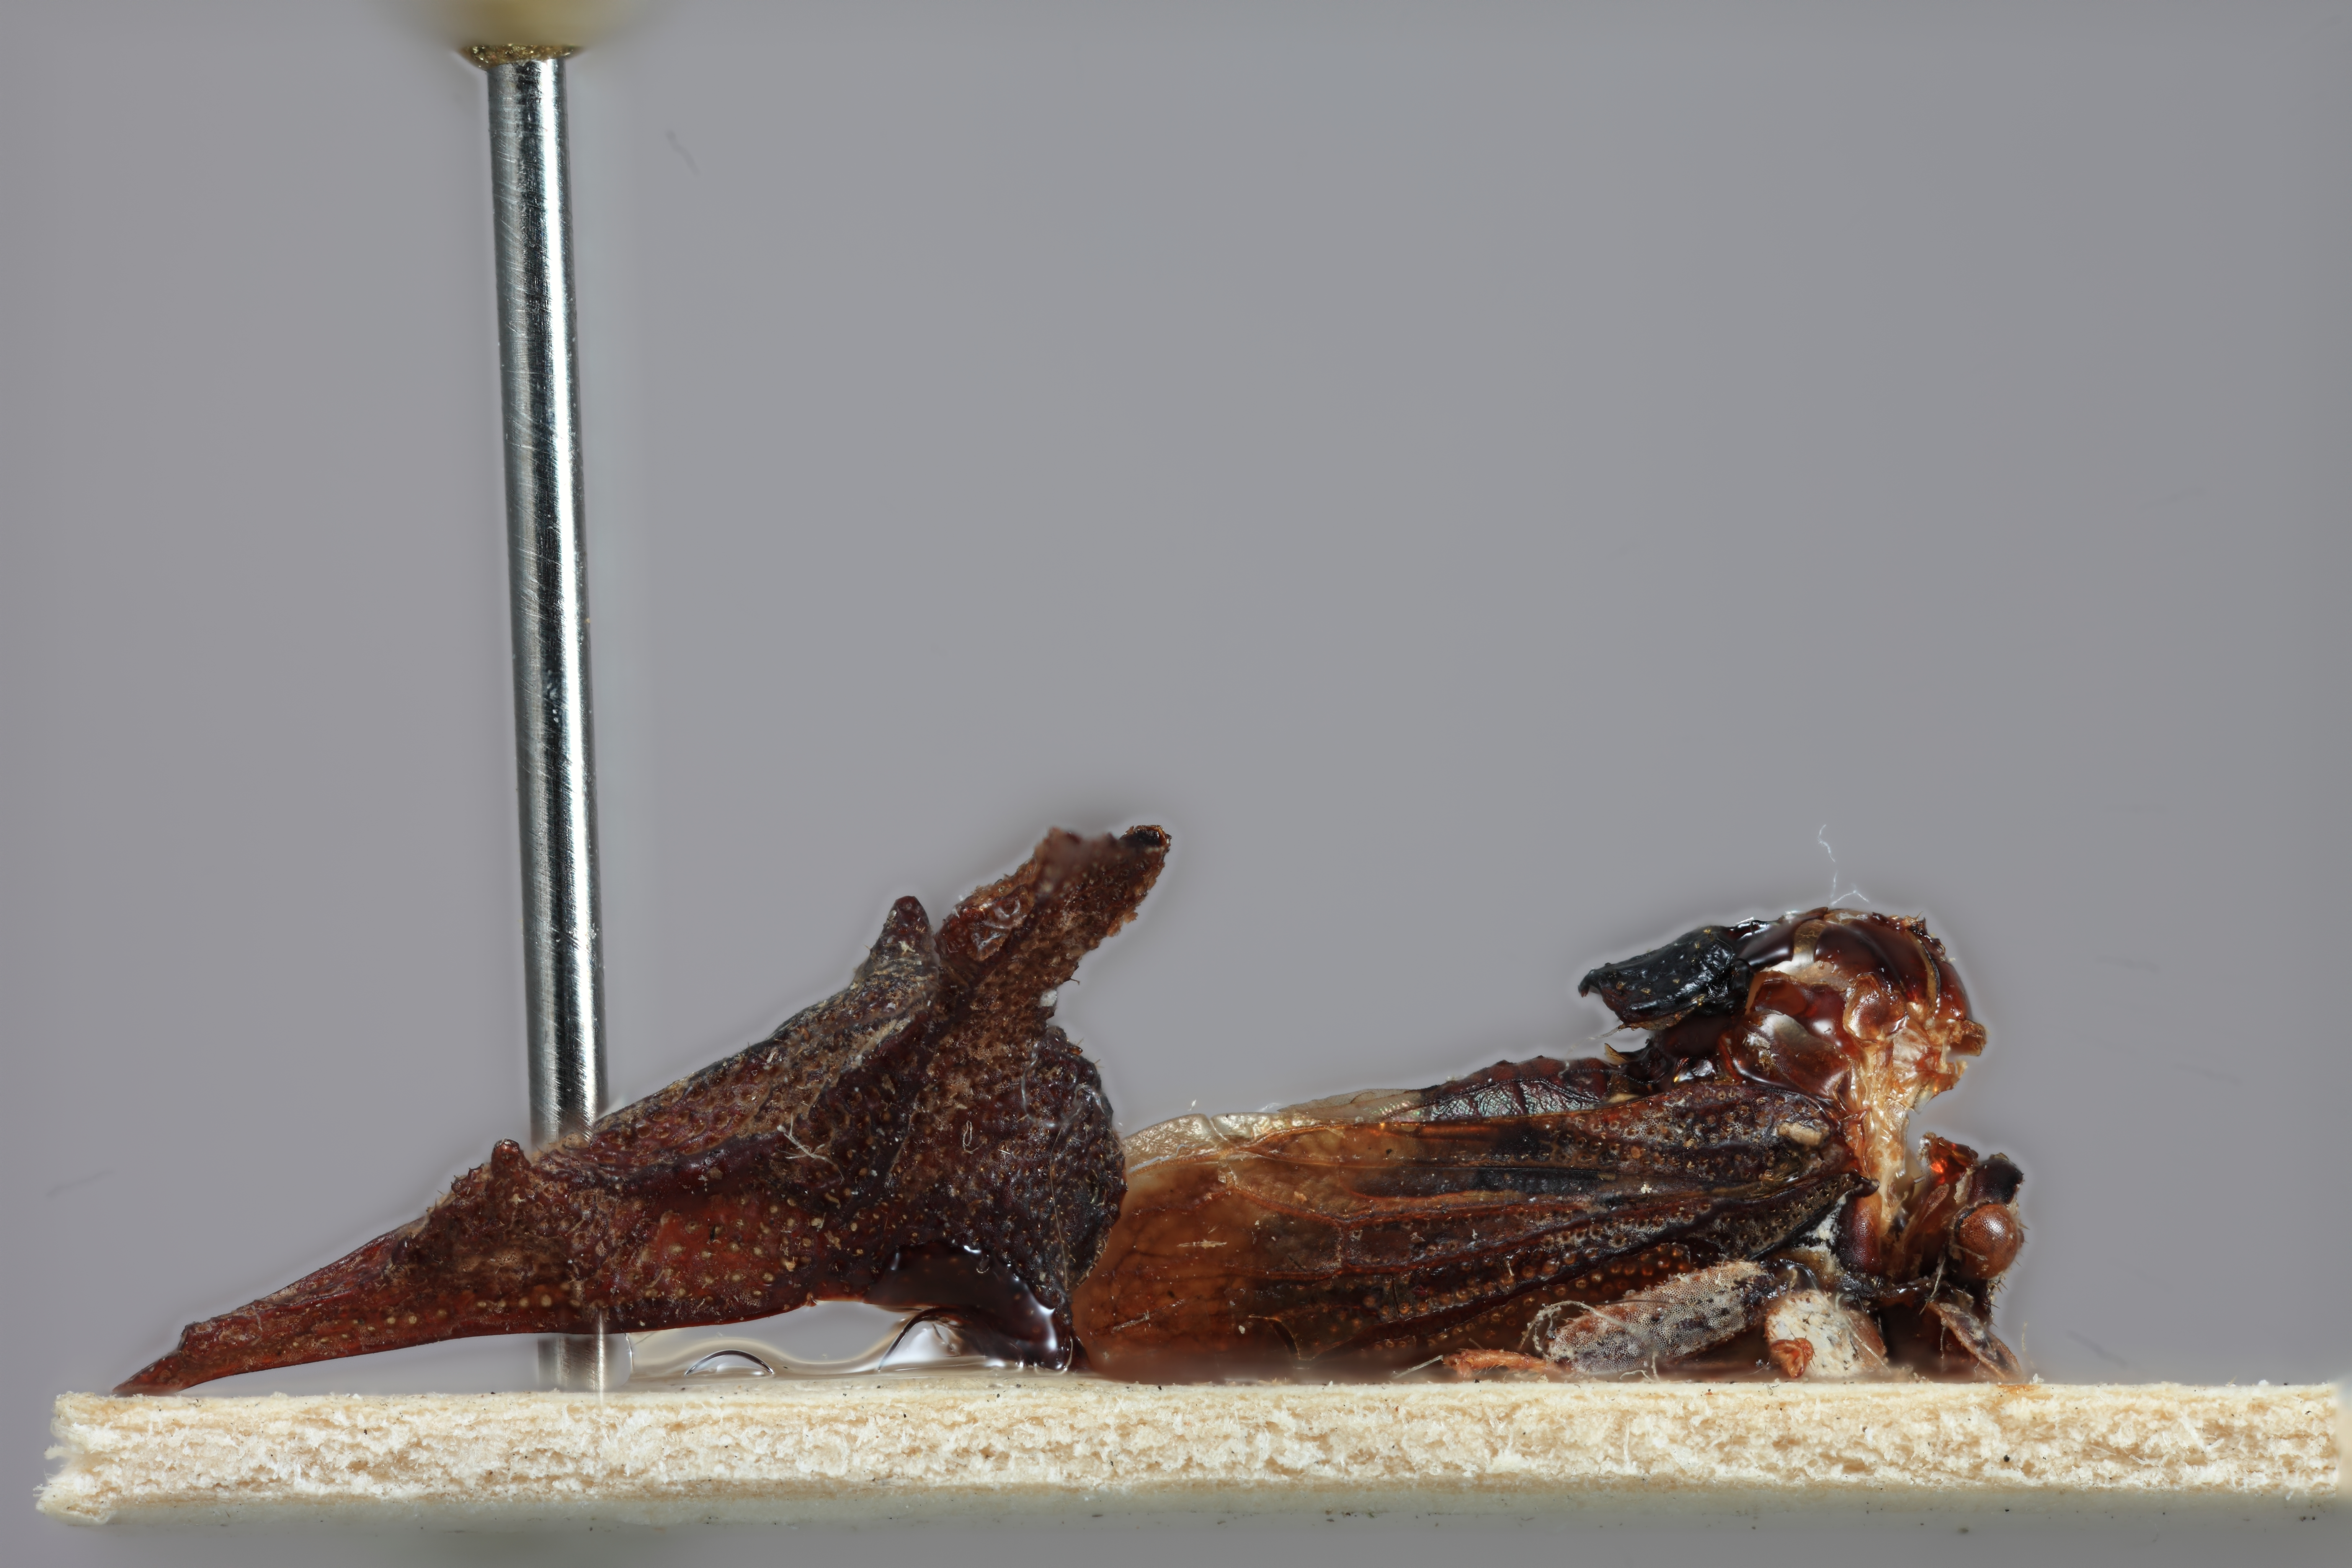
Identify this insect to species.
Spongophorus vexilliferus
